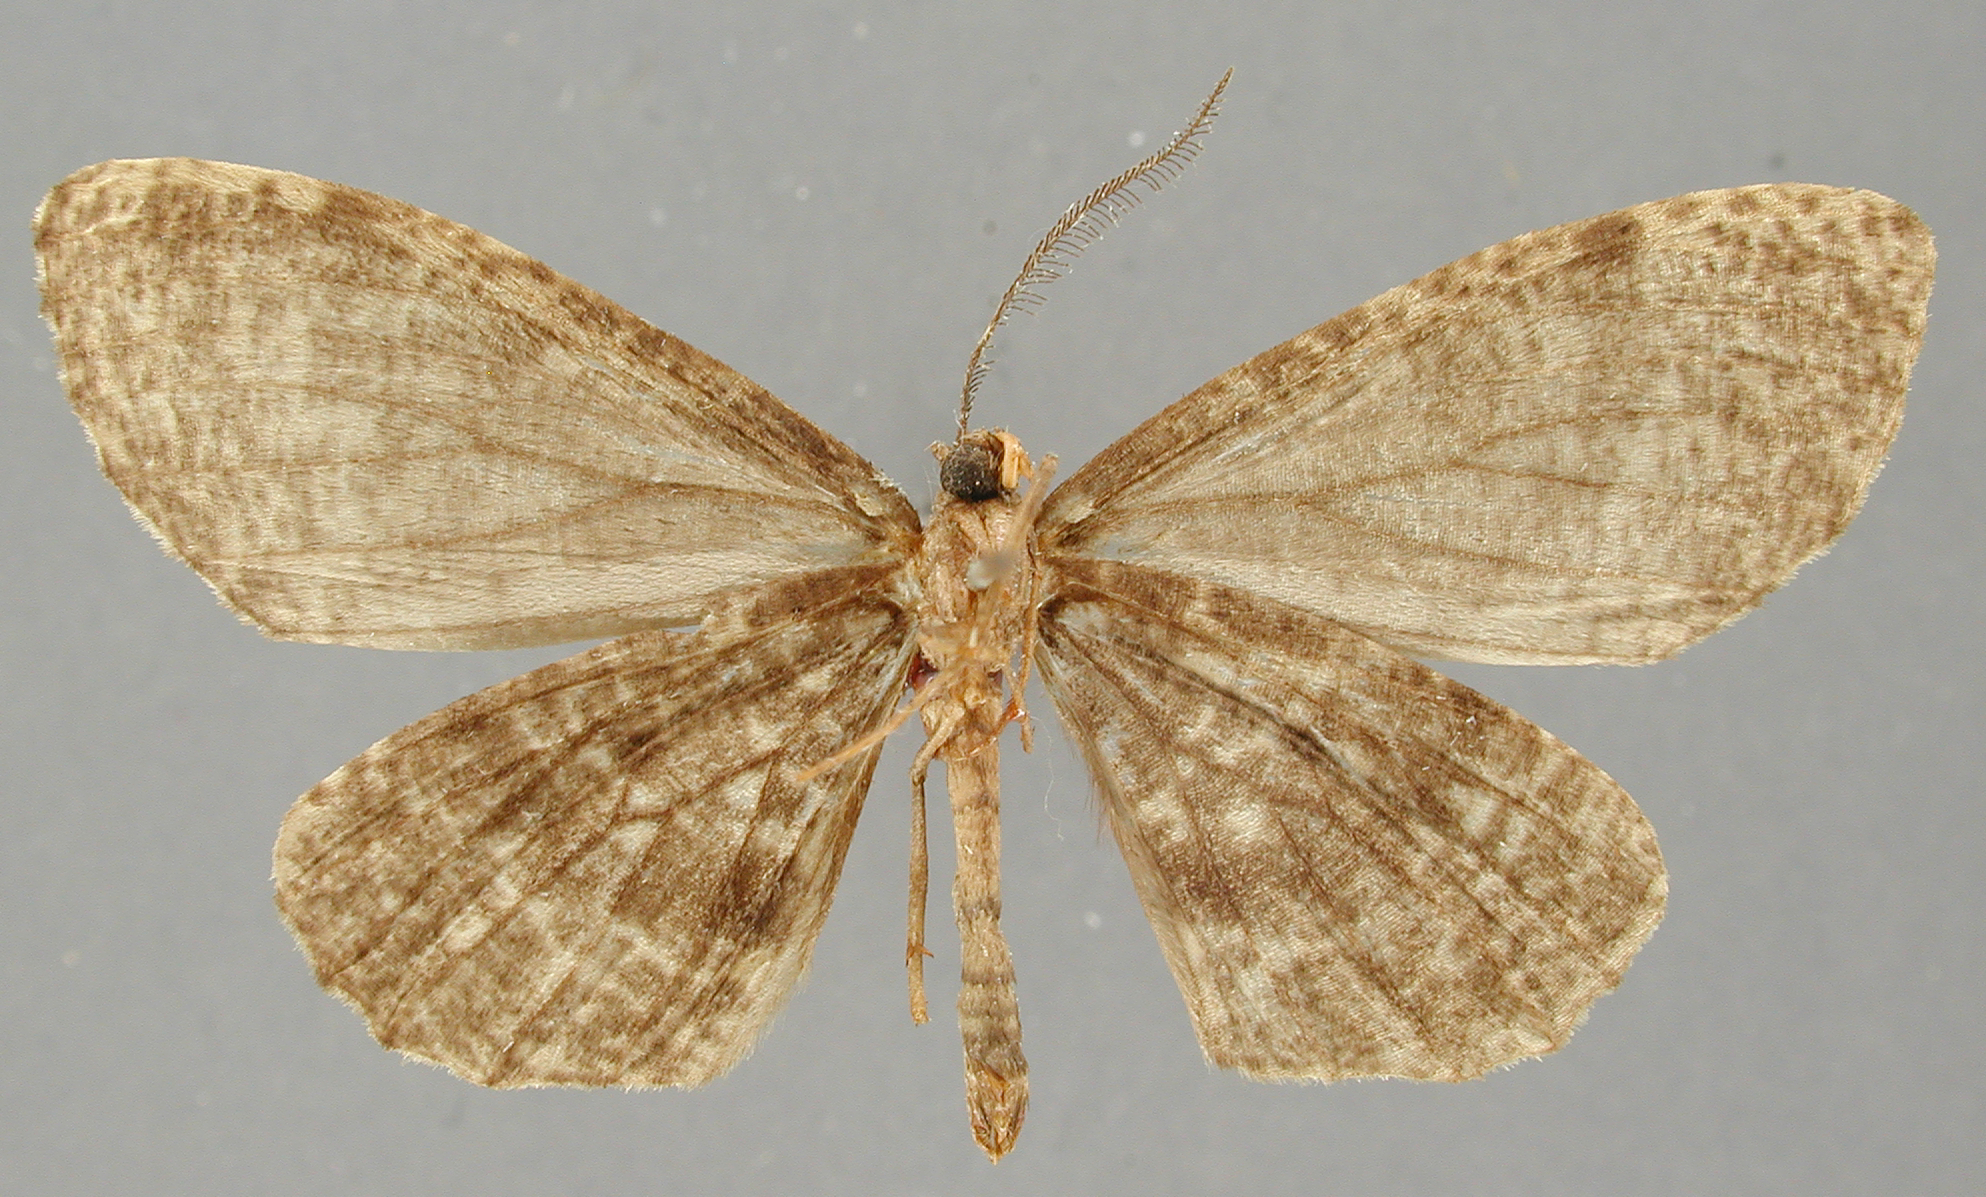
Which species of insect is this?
Heteroleuca obscurata
